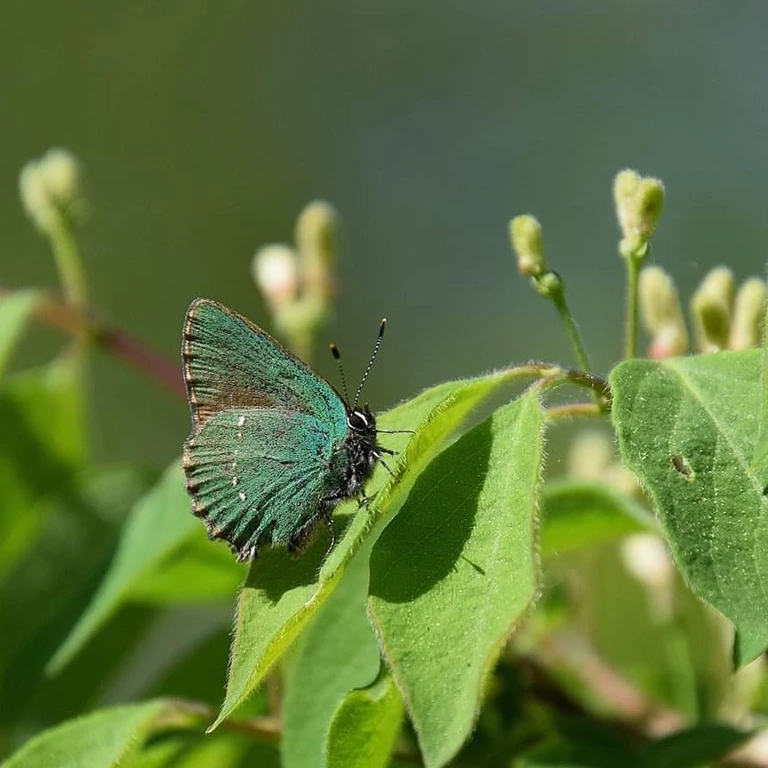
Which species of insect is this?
Callophrys rubi
